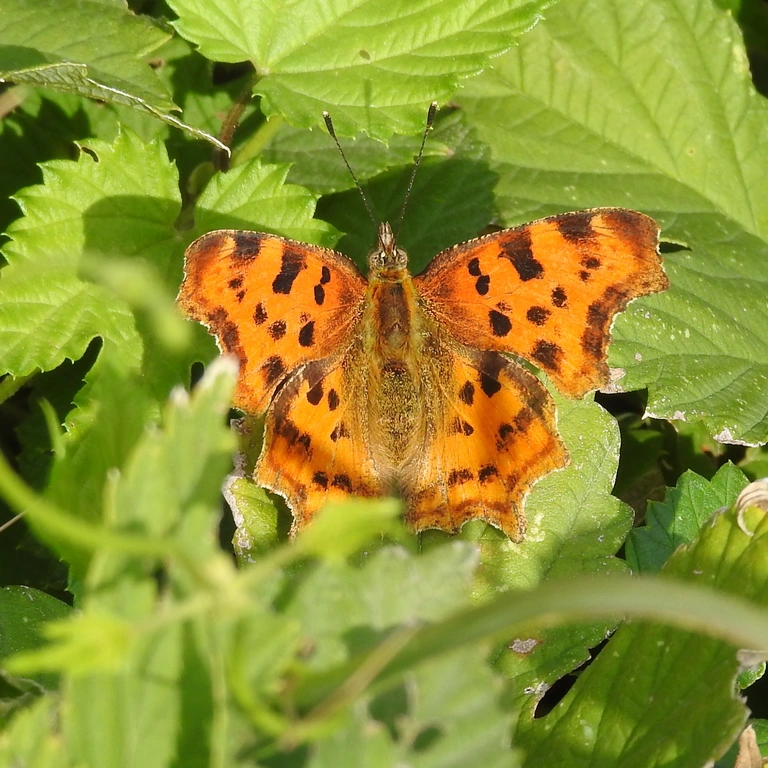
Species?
Polygonia c-album
